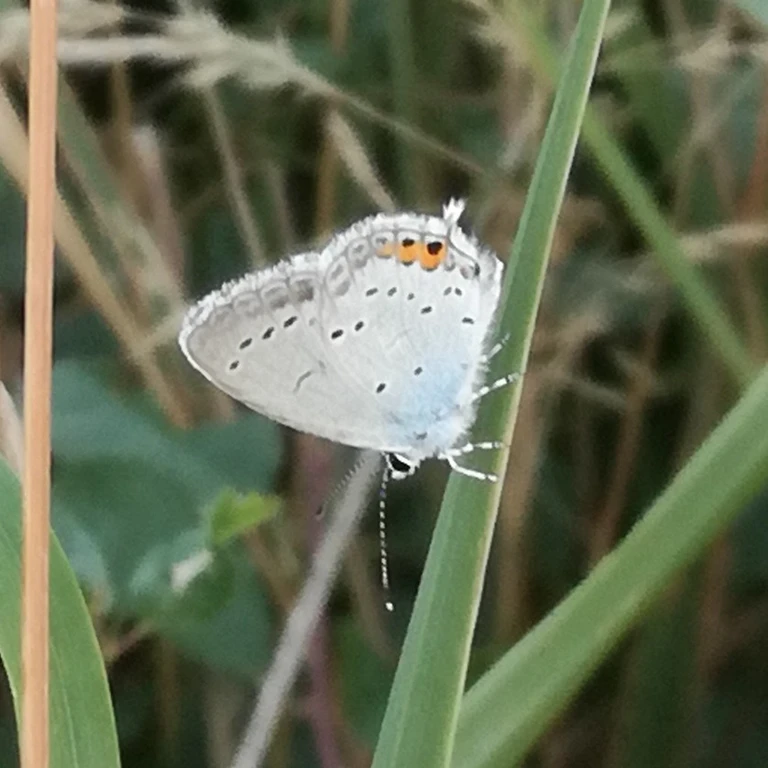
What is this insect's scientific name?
Cupido argiades (also Elkalyce argiades)
